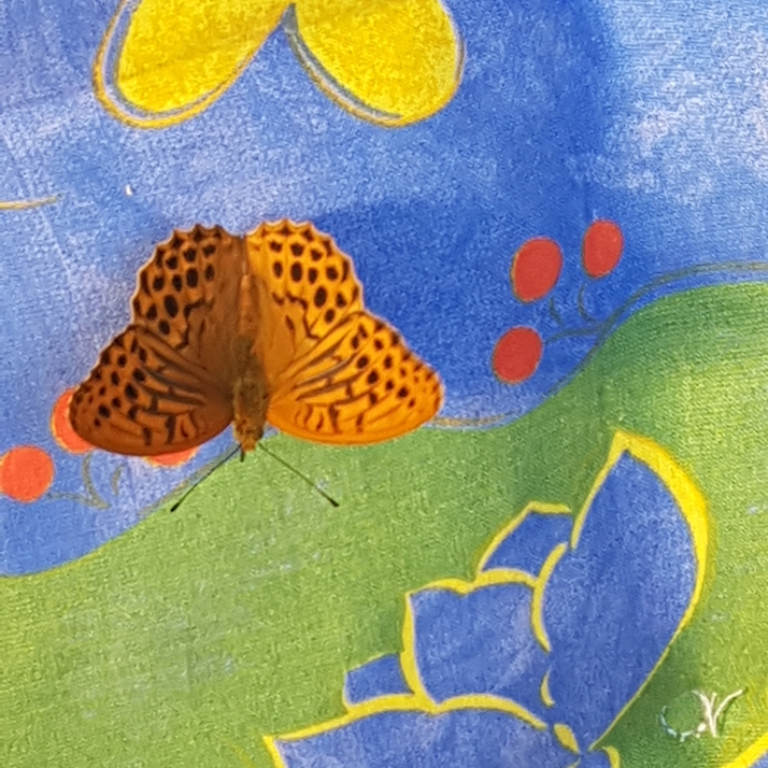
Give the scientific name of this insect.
Argynnis paphia
